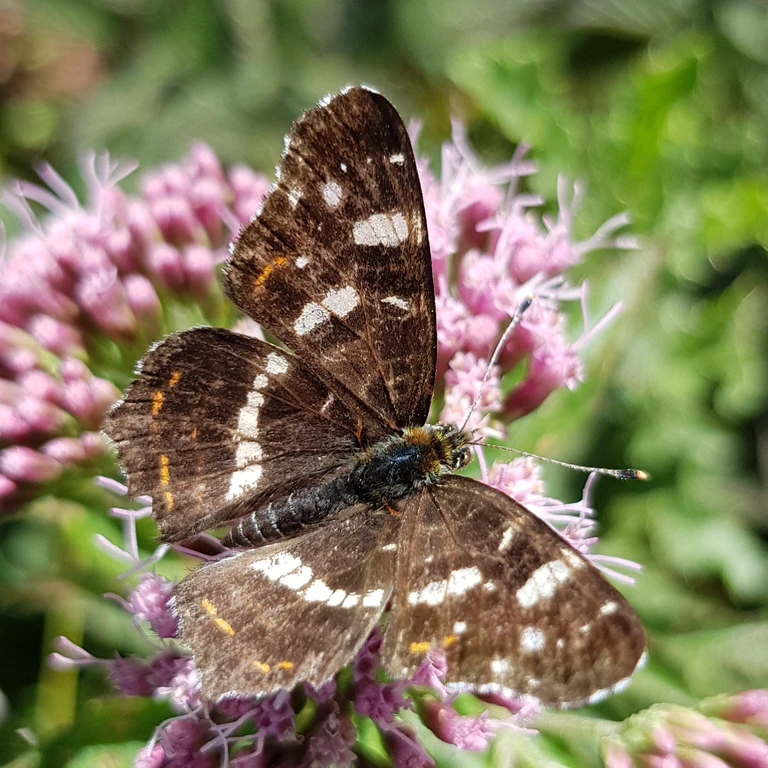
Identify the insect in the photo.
Araschnia levana
